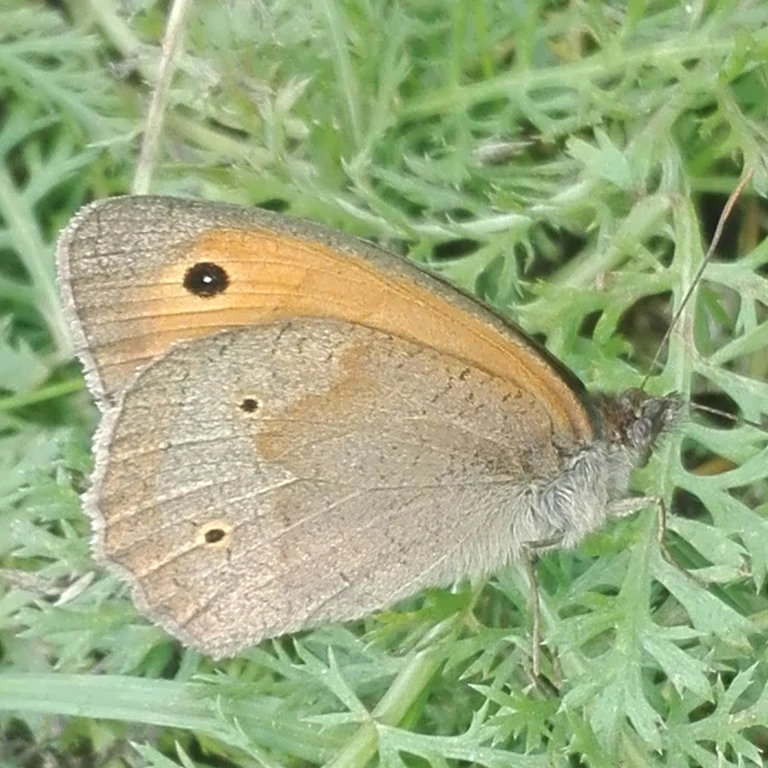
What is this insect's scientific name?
Maniola jurtina
